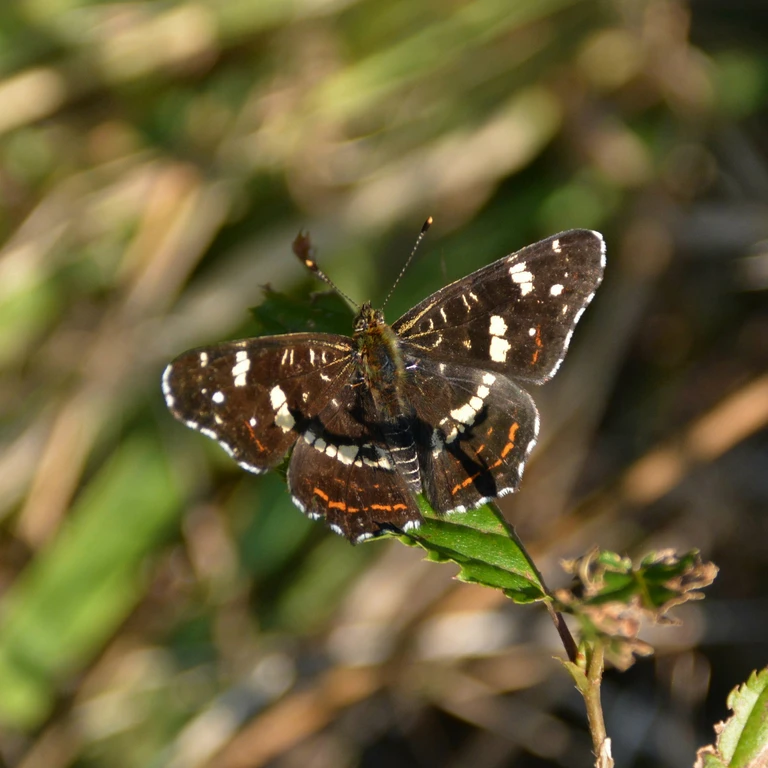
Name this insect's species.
Araschnia levana
